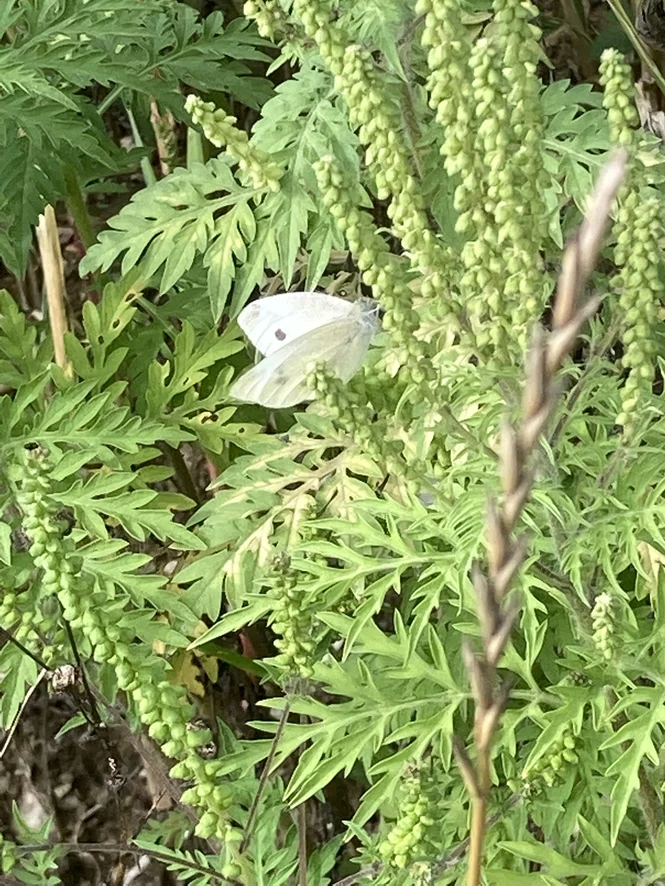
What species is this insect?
Pieris rapae
